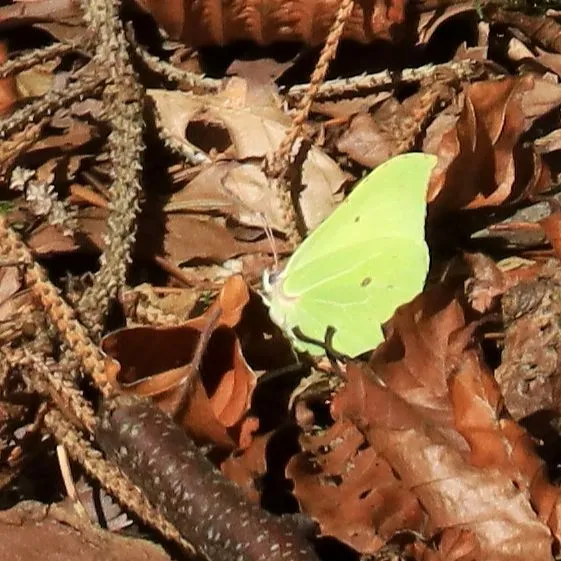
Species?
Gonepteryx rhamni
